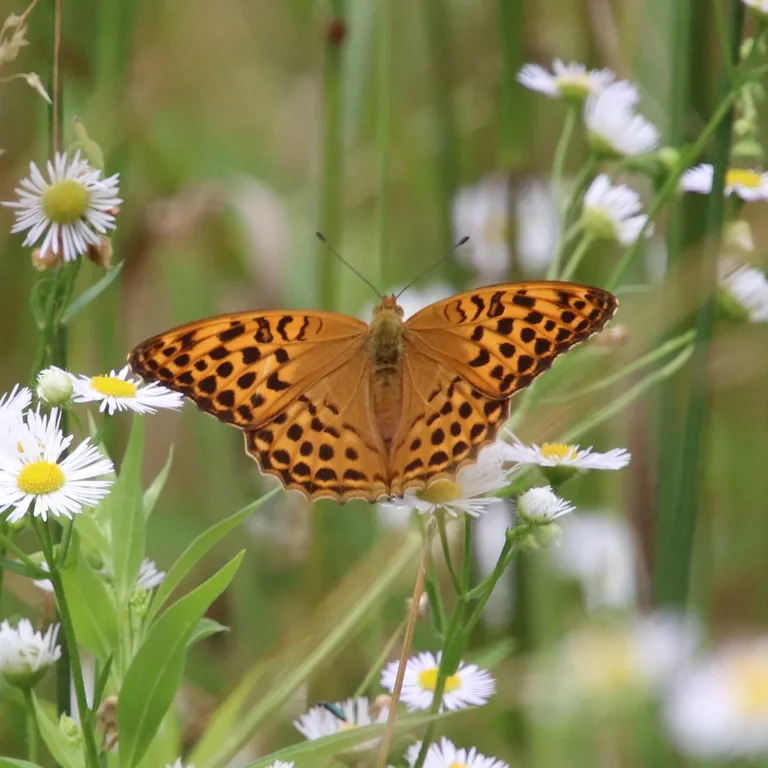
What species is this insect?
Argynnis paphia
